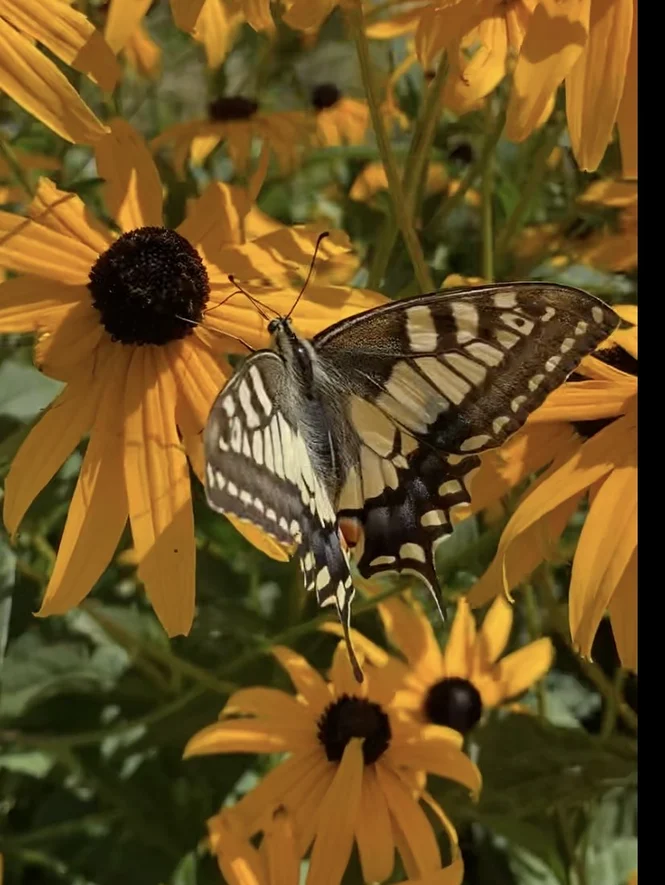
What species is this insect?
Papilio machaon
